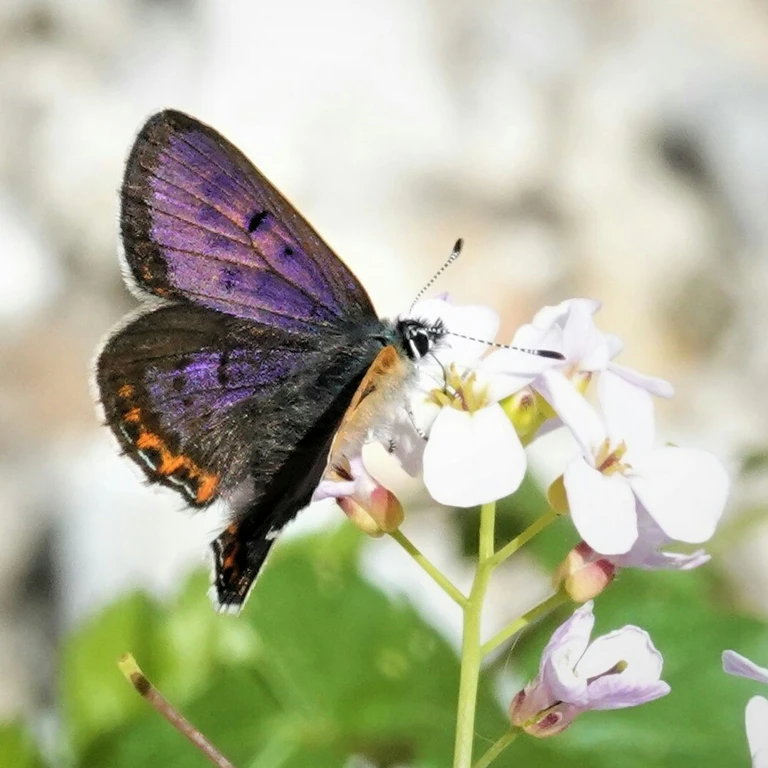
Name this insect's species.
Lycaena helle (also Helleia helle)
